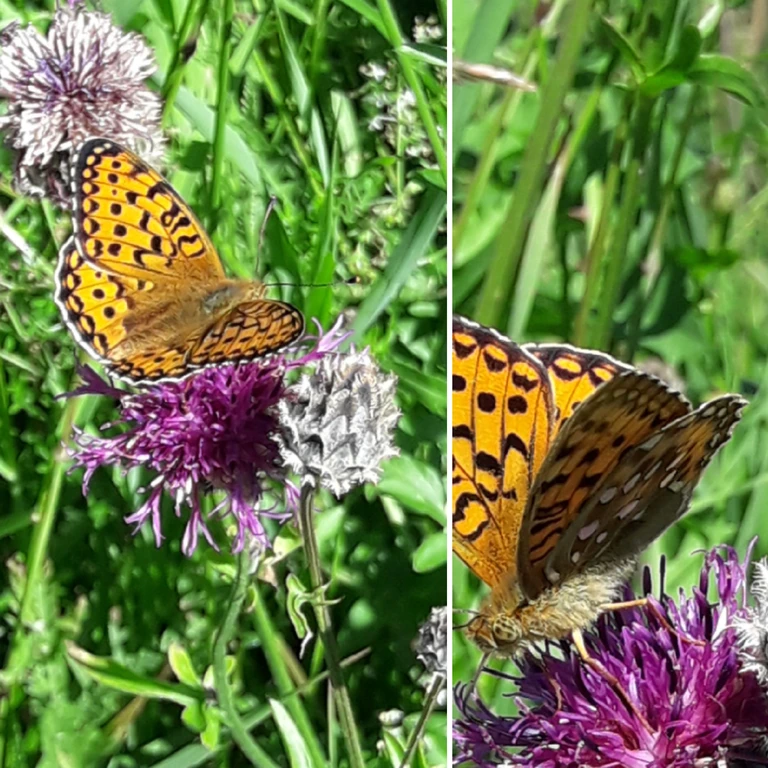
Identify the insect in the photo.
Speyeria aglaja
